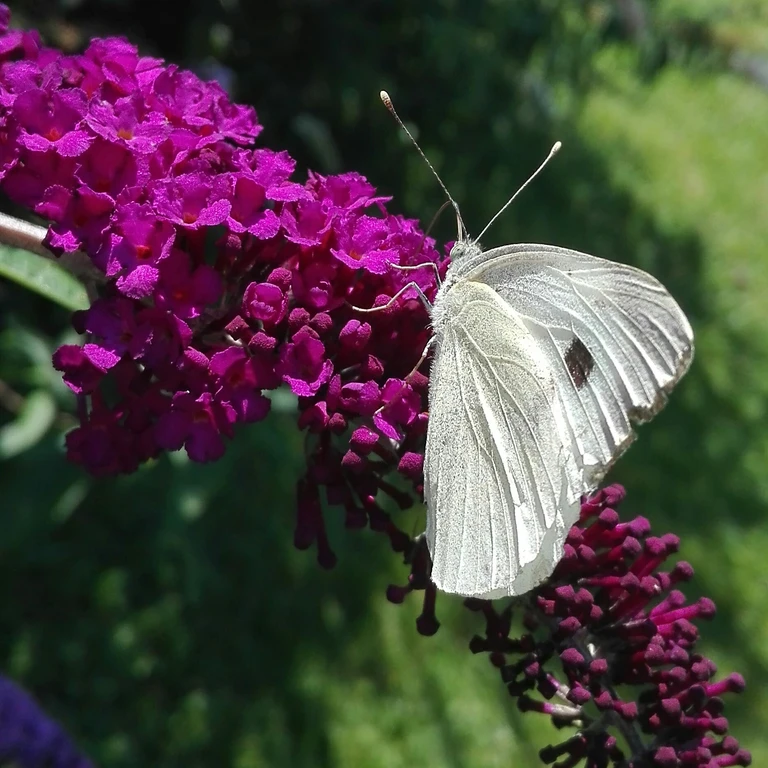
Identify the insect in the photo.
Pieris brassicae
